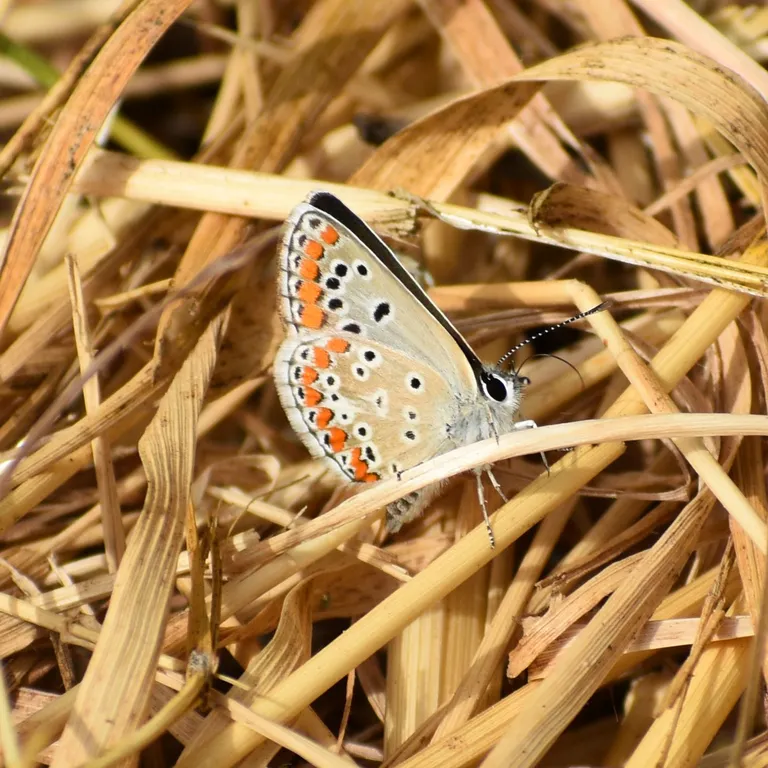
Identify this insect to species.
Aricia agestis/artaxerxes
